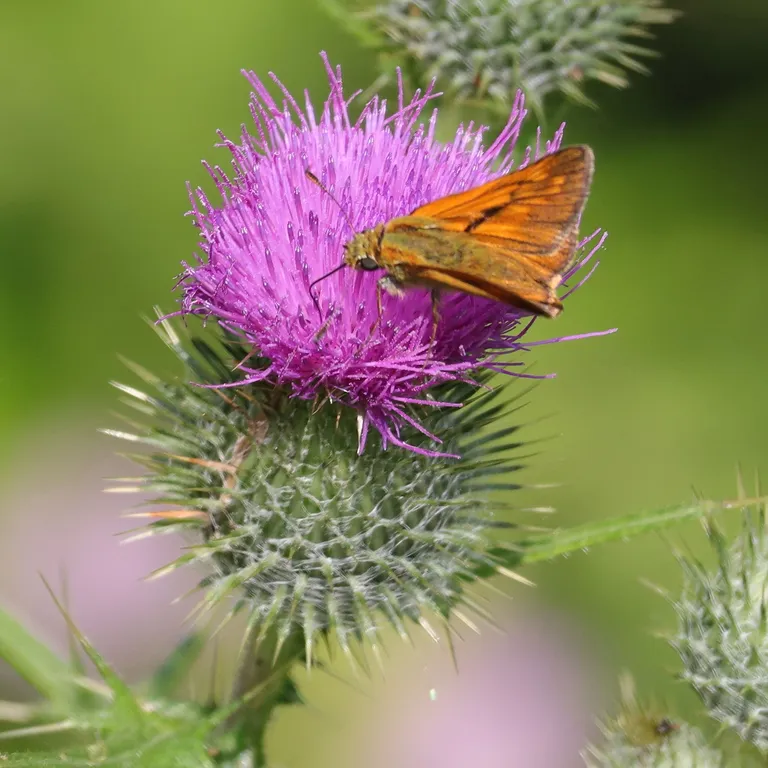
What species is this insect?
Ochlodes sylvanus (also Ochlodes venata)
